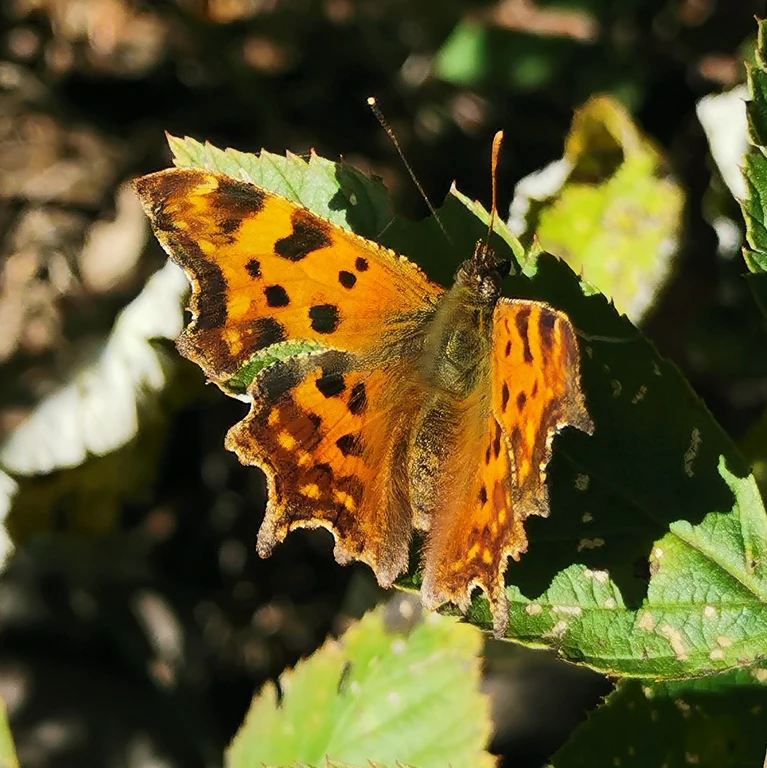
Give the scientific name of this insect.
Polygonia c-album
